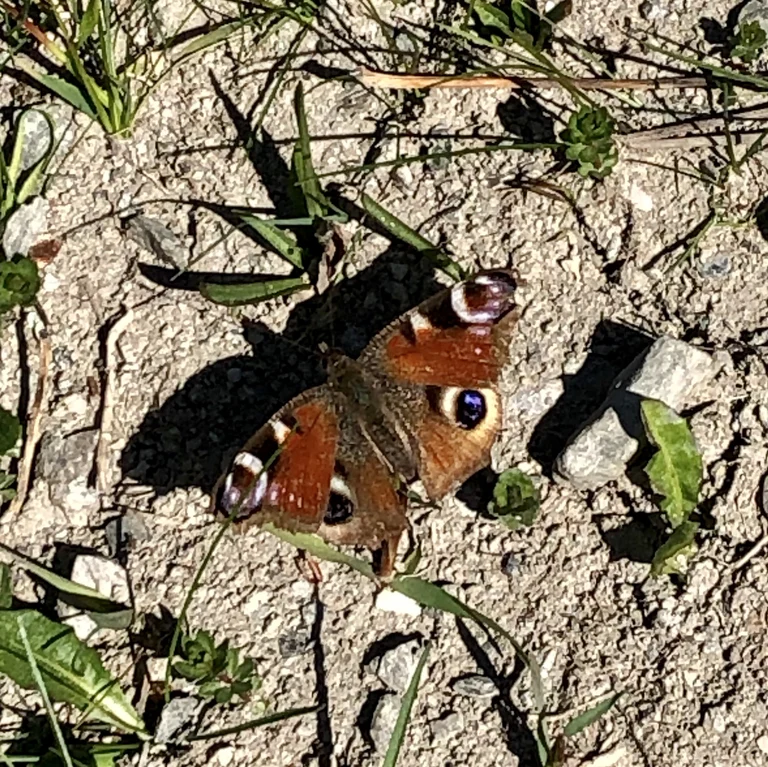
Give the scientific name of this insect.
Aglais io
